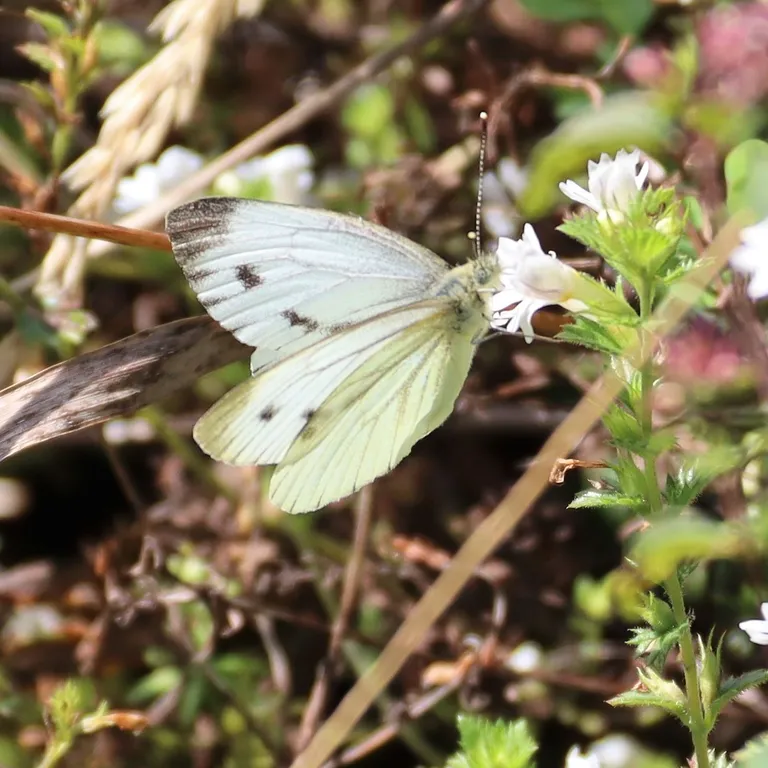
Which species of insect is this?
Pieris napi
